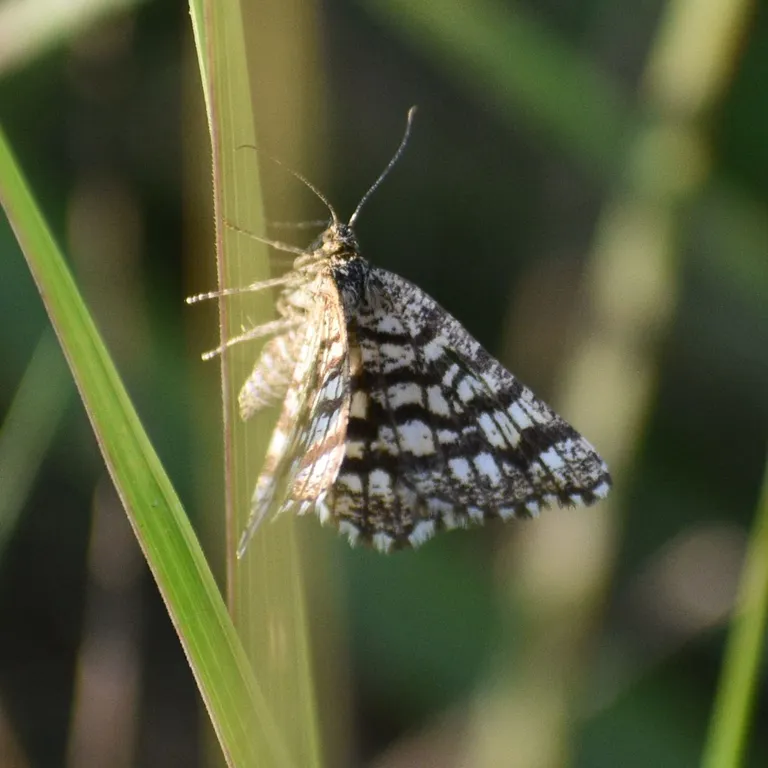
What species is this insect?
Chiasmia clathrata
